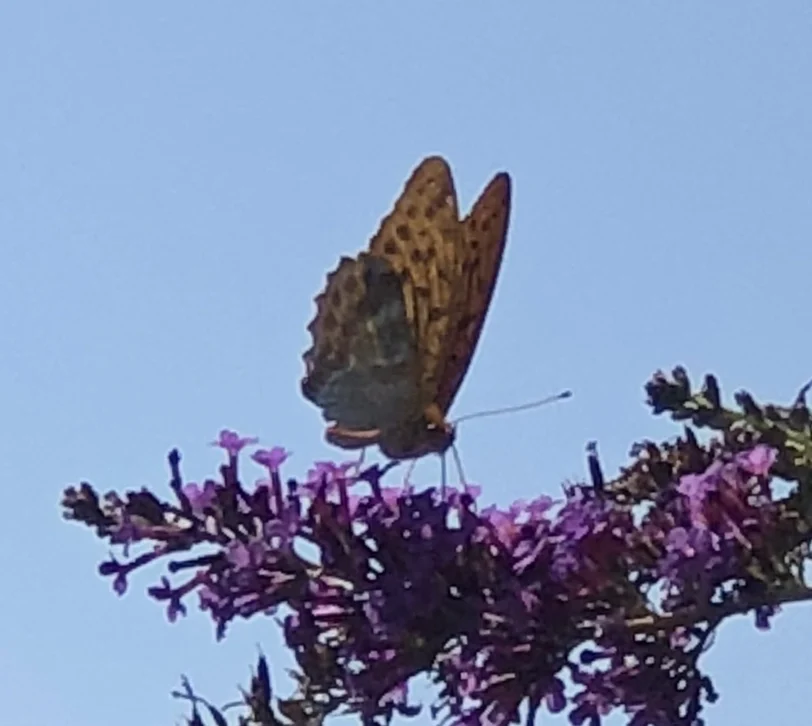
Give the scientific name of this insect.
Argynnis paphia
